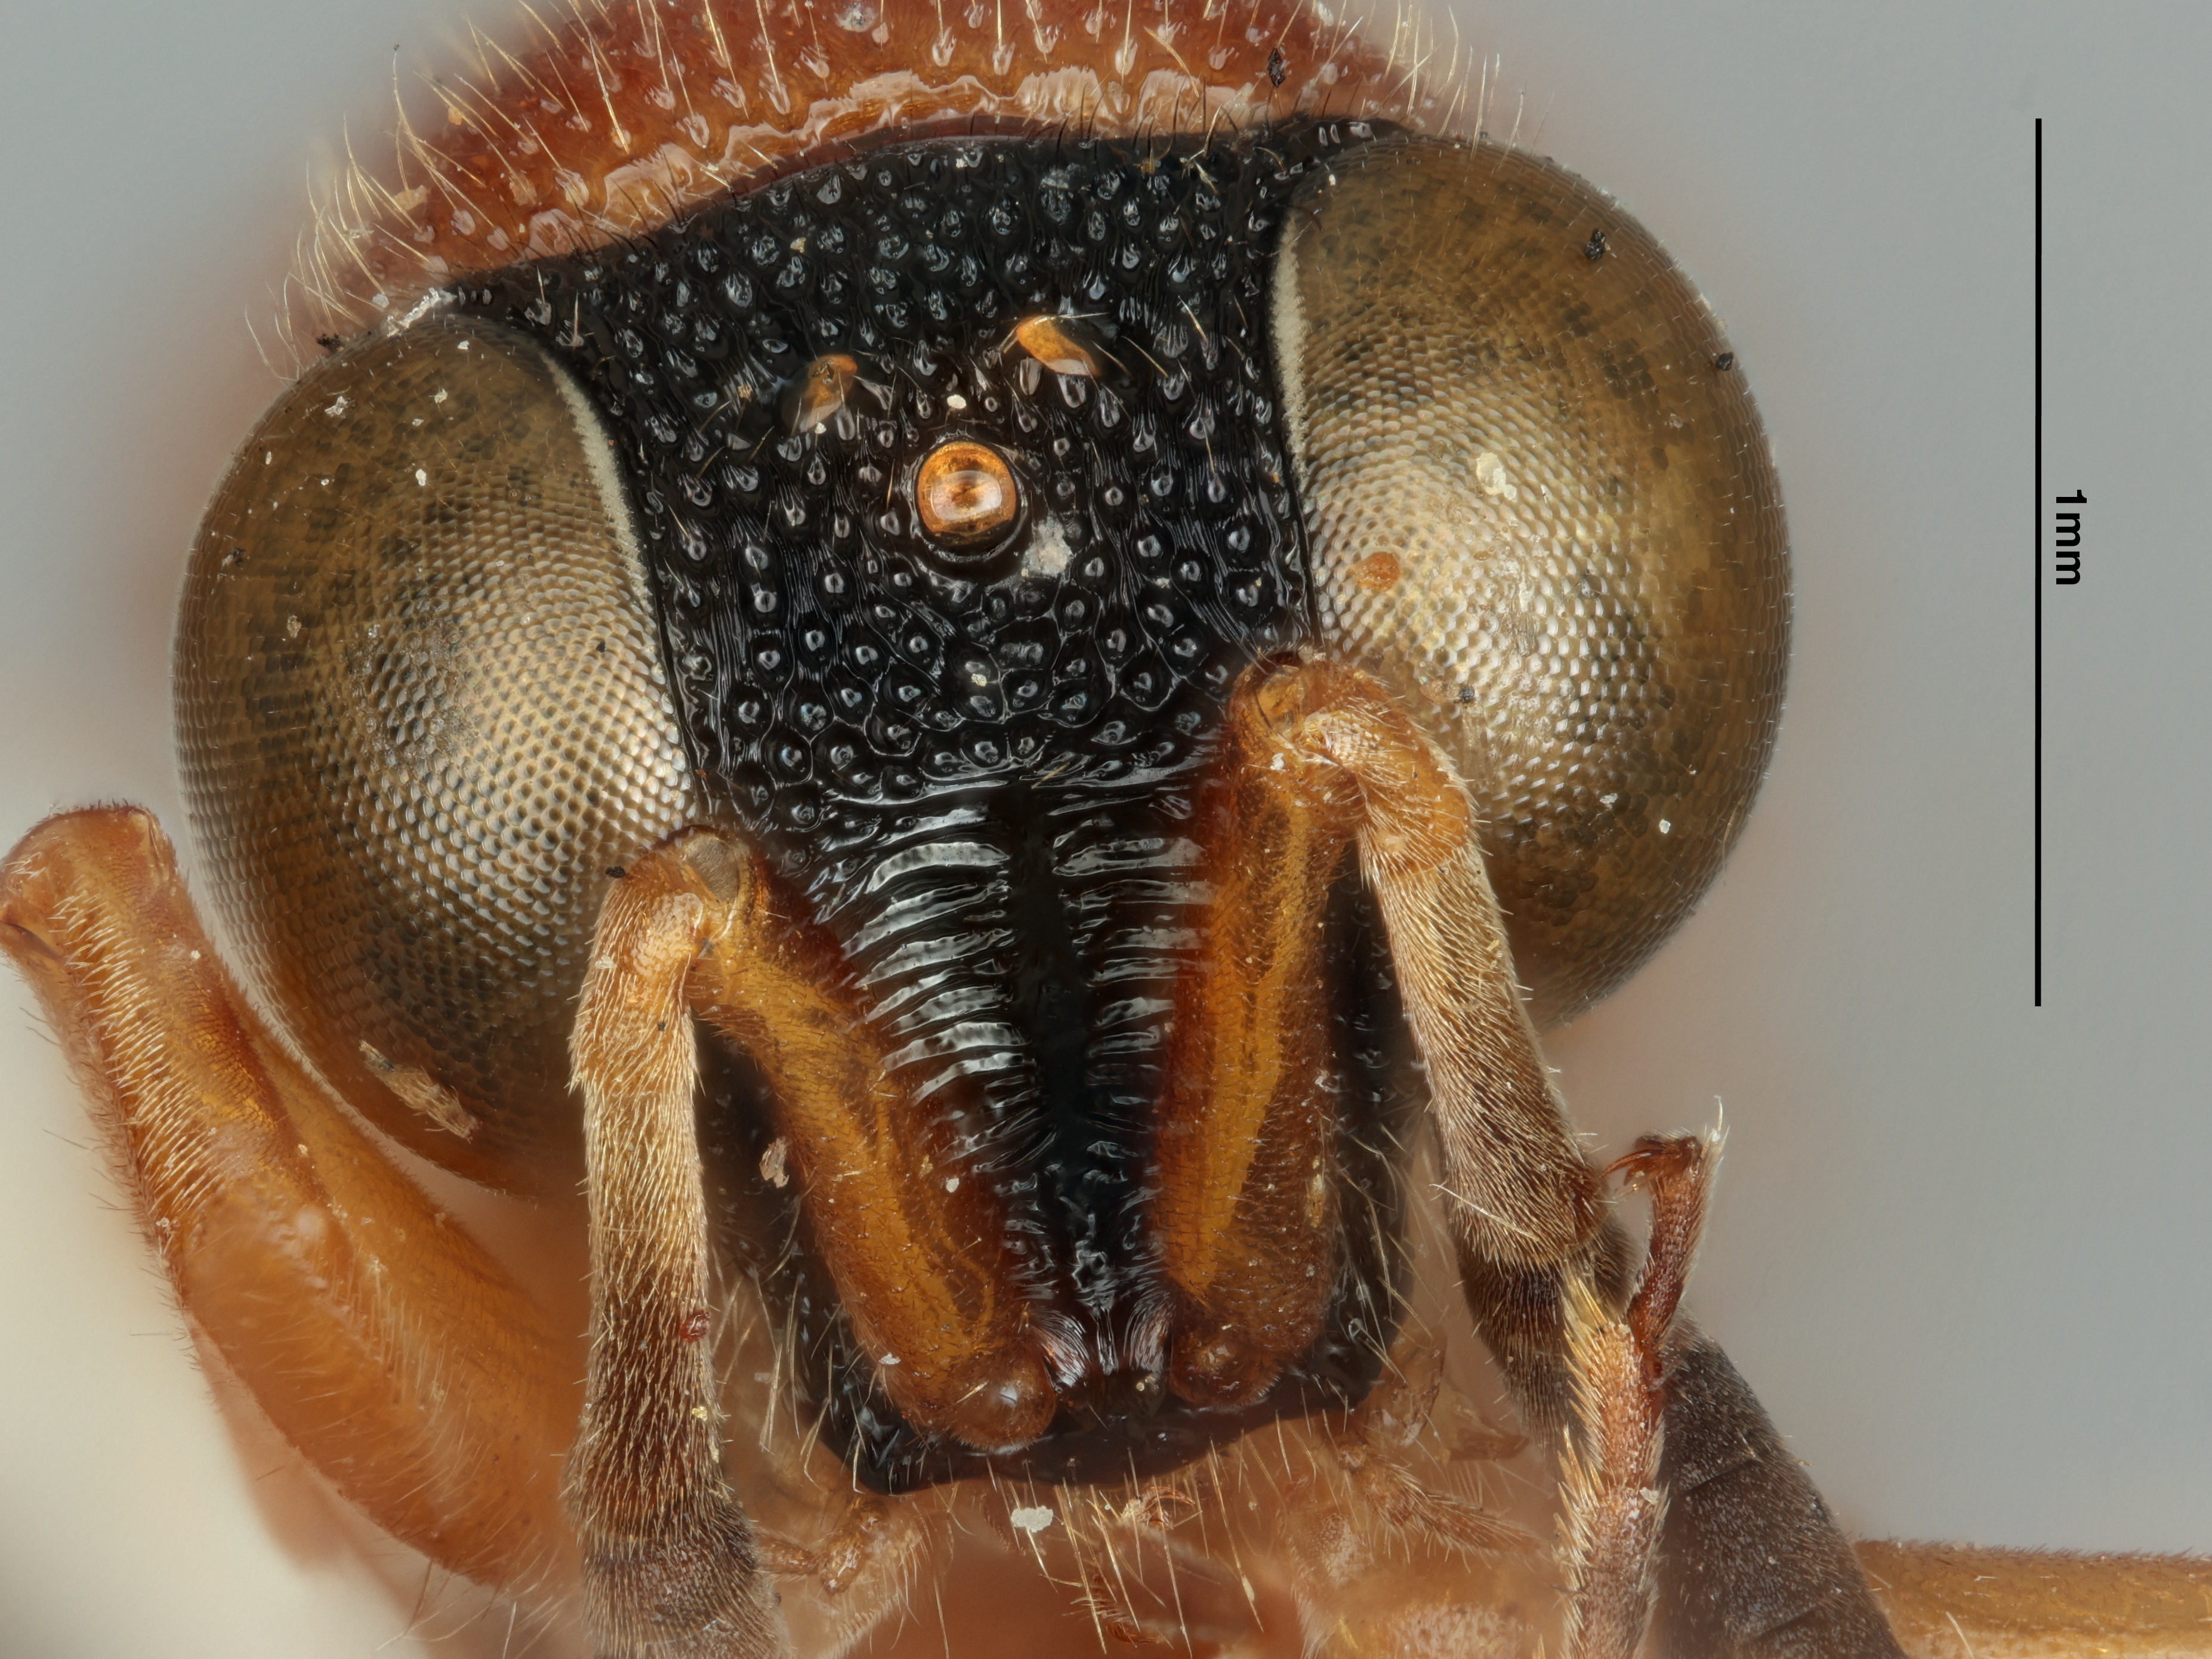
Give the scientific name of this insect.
Atopogyne lineata
